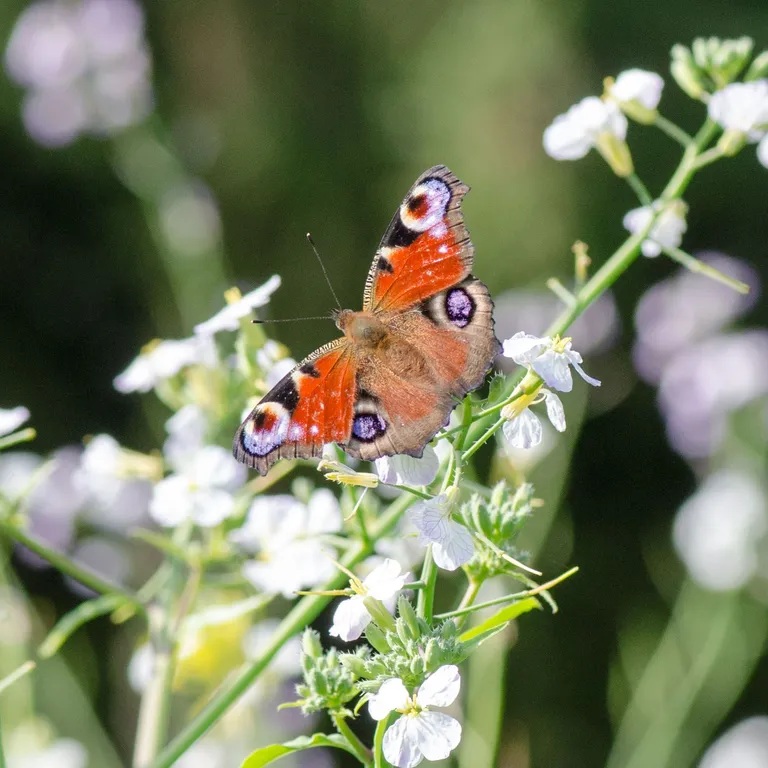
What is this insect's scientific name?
Aglais io
